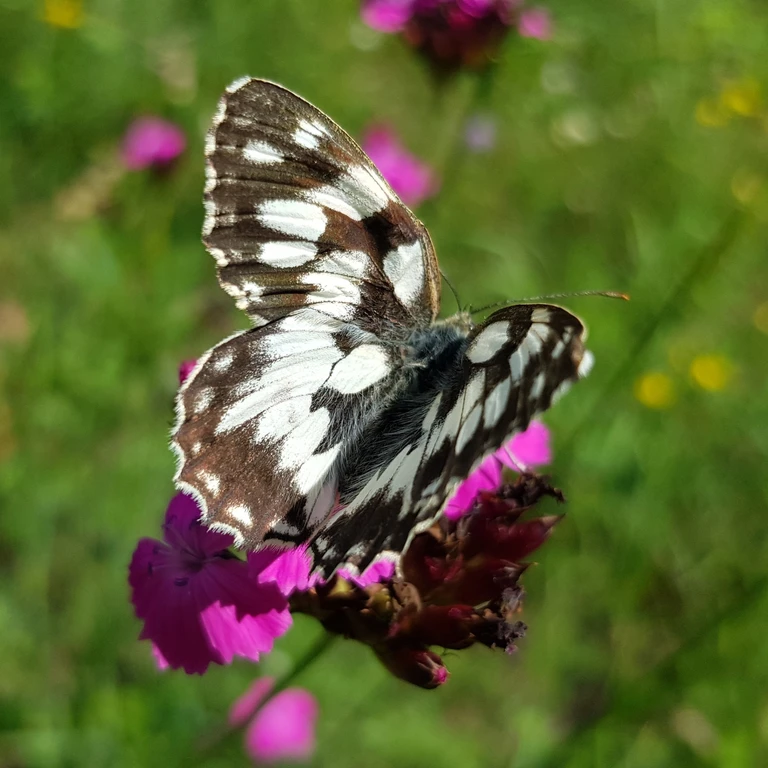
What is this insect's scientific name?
Melanargia galathea
